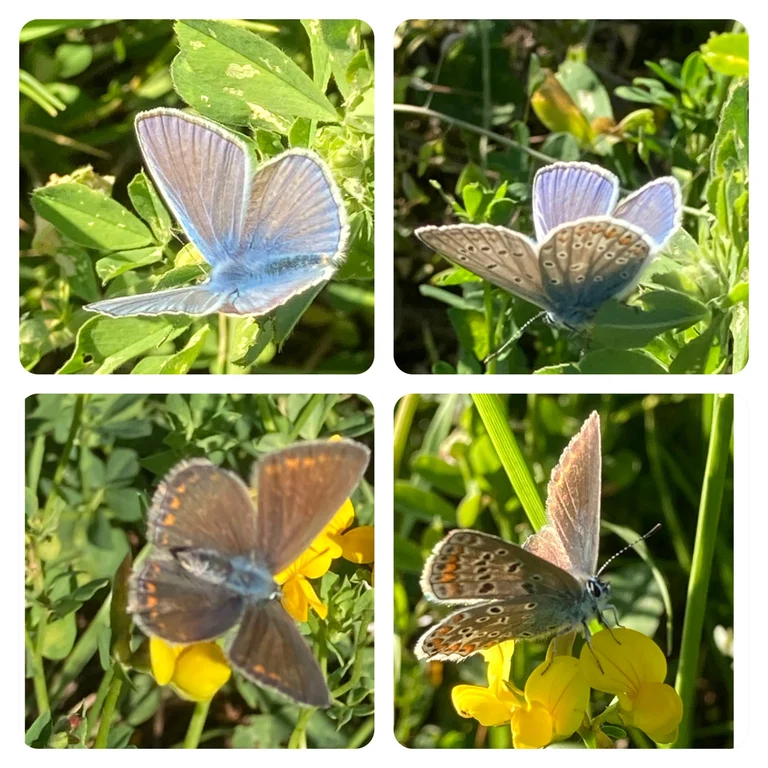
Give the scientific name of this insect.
Polyommatus icarus
